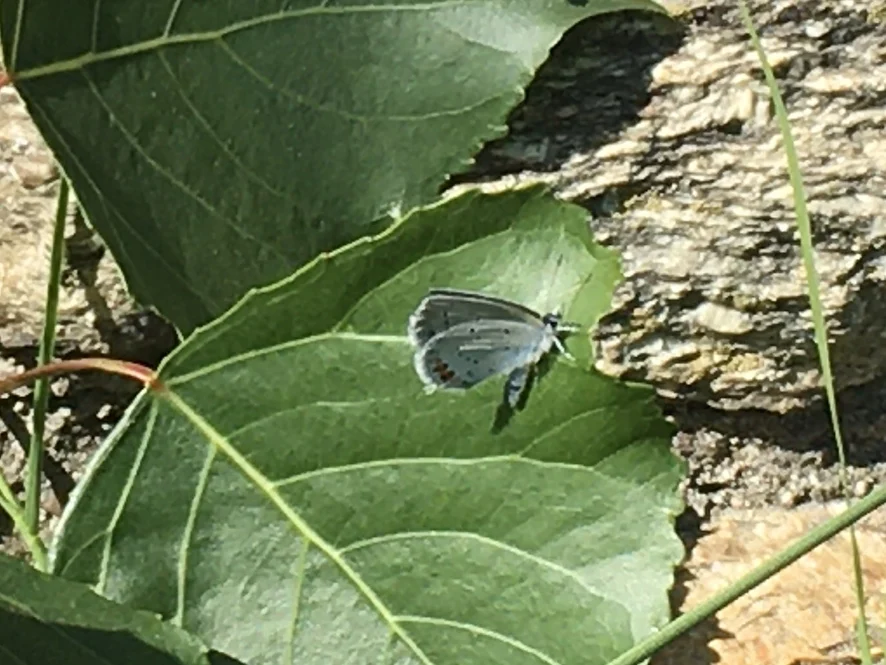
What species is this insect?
Cupido argiades (also Elkalyce argiades)
